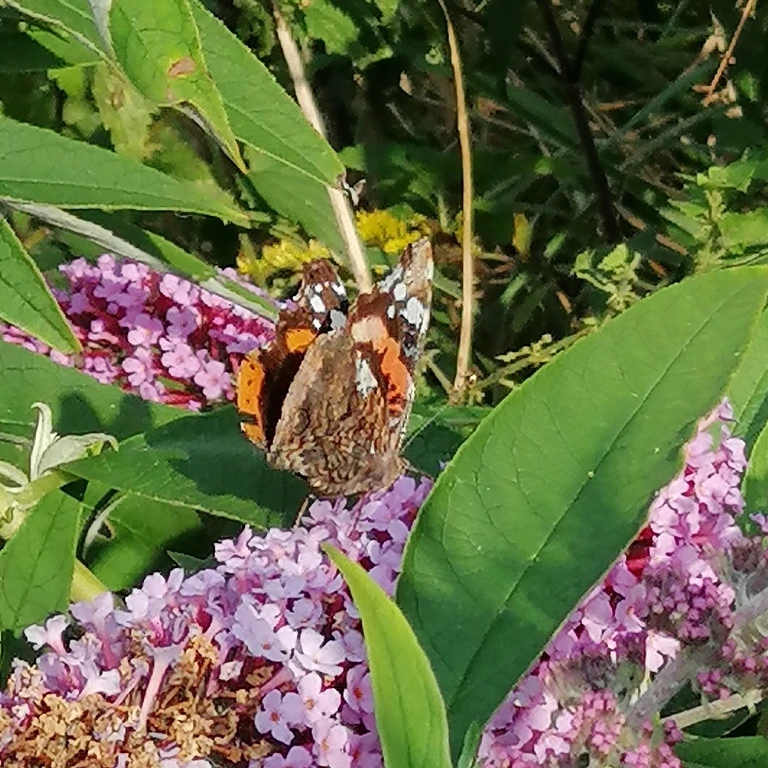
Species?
Vanessa atalanta
